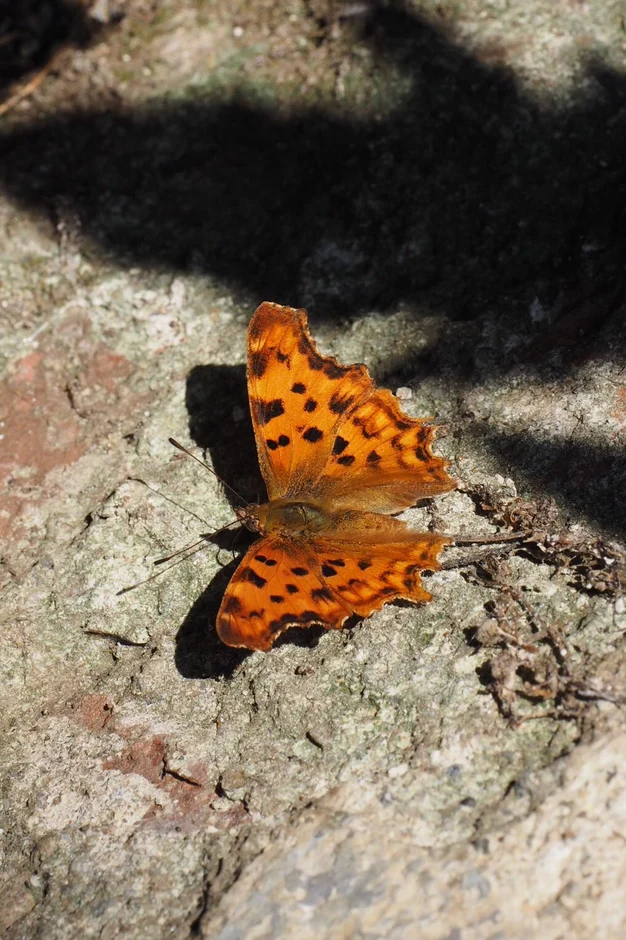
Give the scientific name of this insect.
Polygonia c-album
